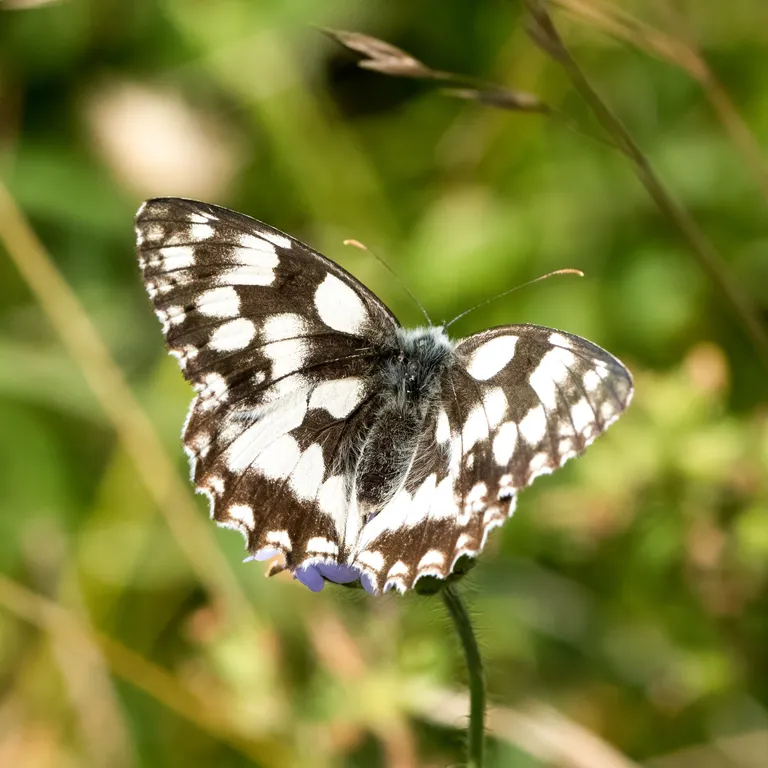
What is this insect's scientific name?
Melanargia galathea
